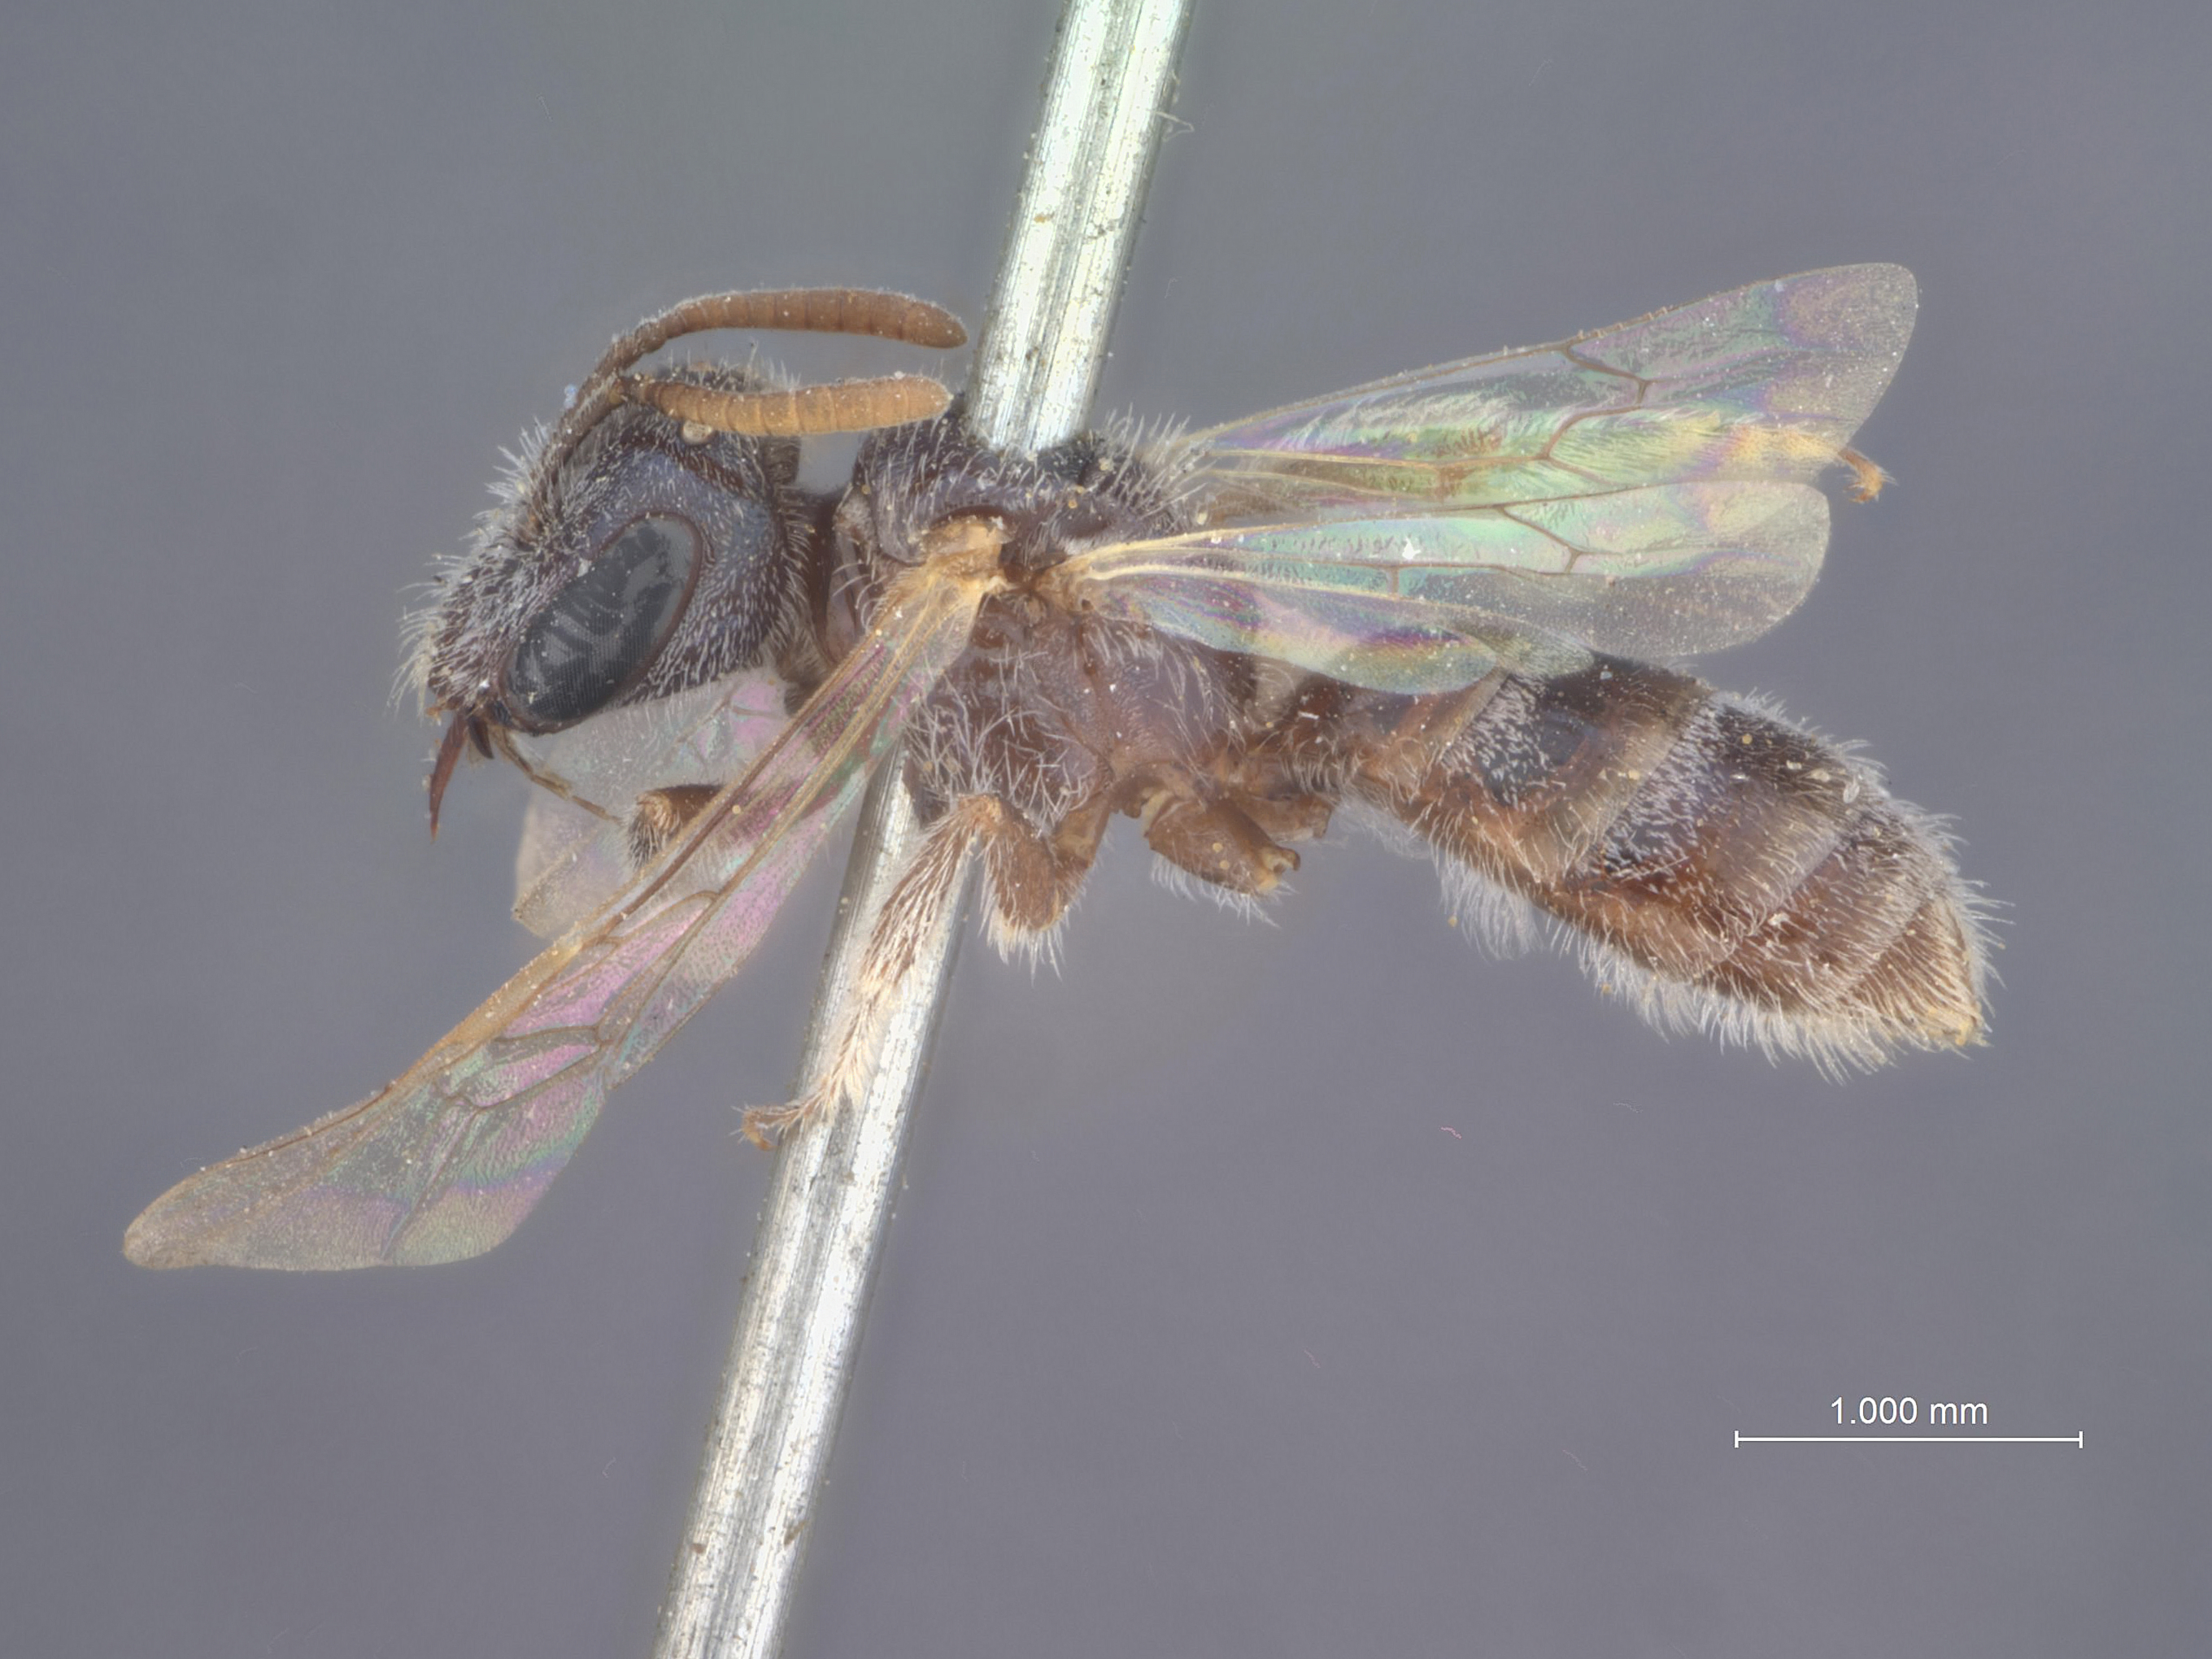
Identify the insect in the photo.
Halictus semibrunneus
